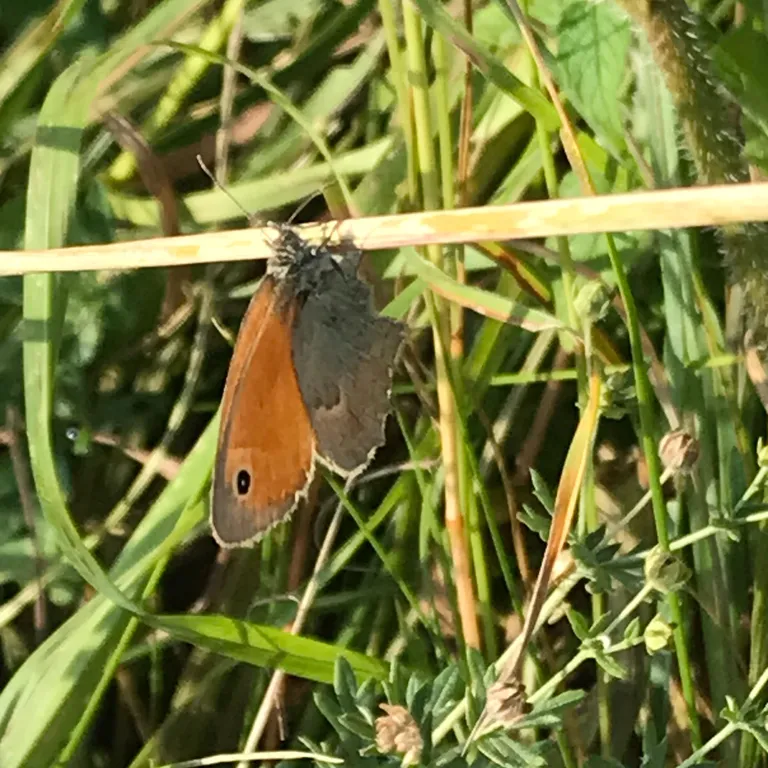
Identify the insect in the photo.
Coenonympha pamphilus
